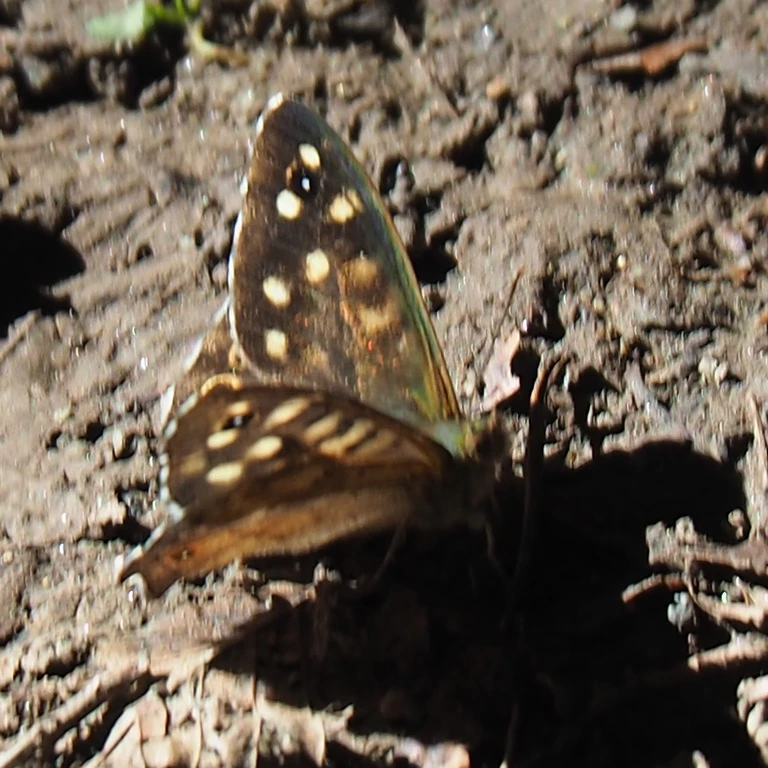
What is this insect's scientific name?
Pararge aegeria
